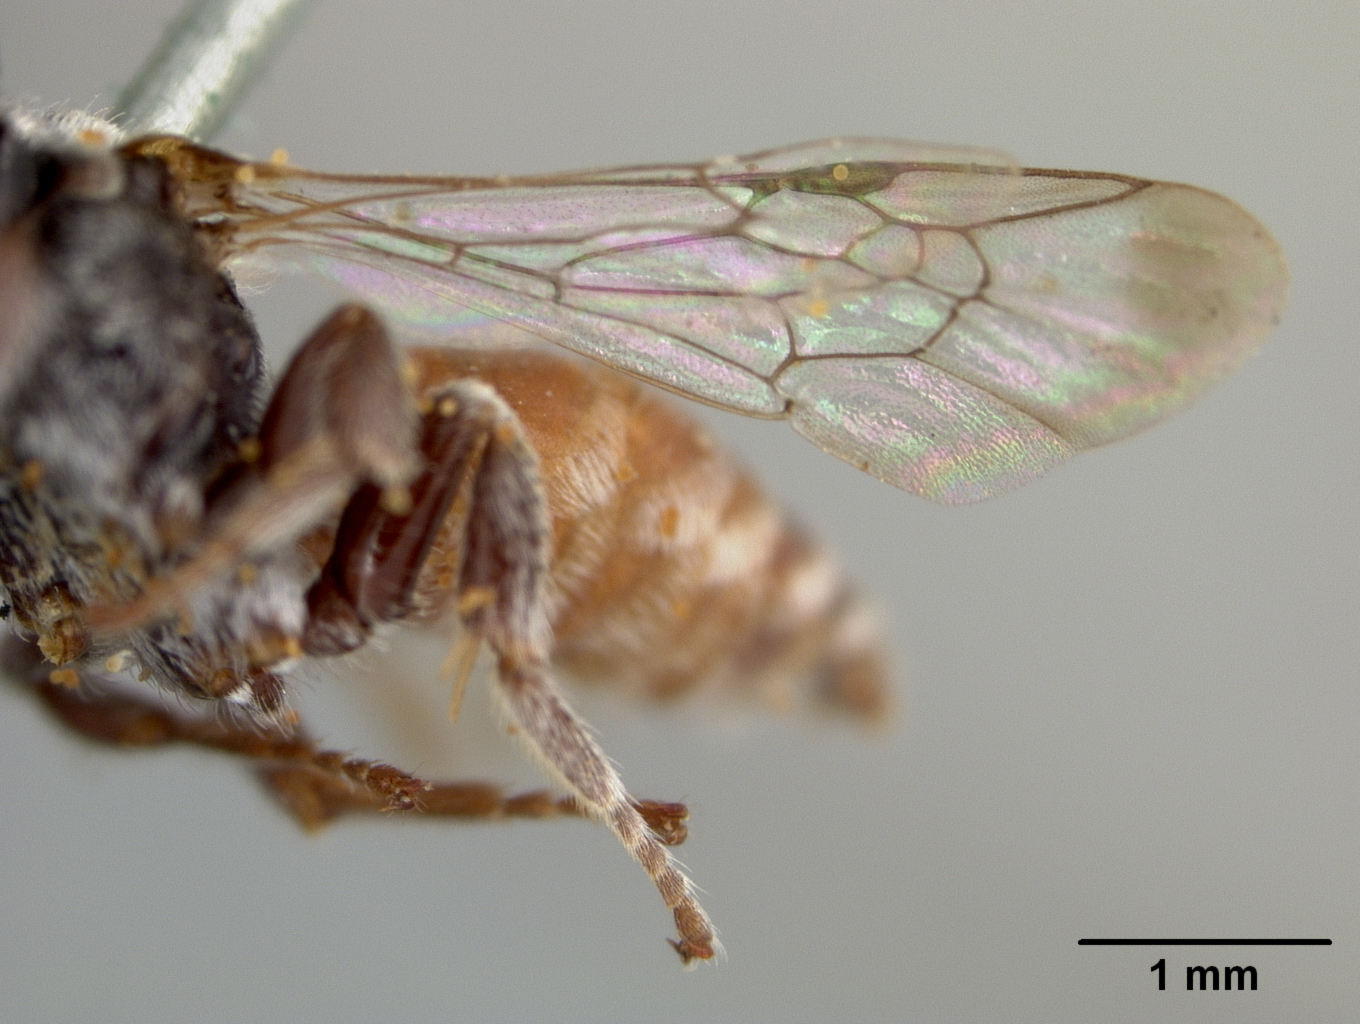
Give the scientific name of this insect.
Nomada pernigra
